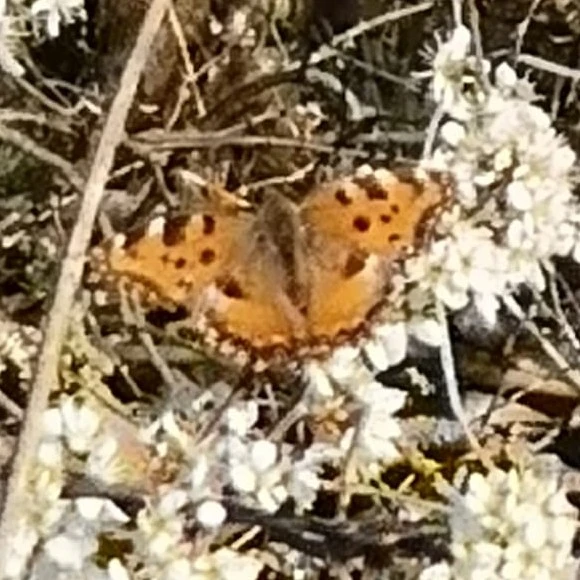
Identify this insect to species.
Nymphalis polychloros
